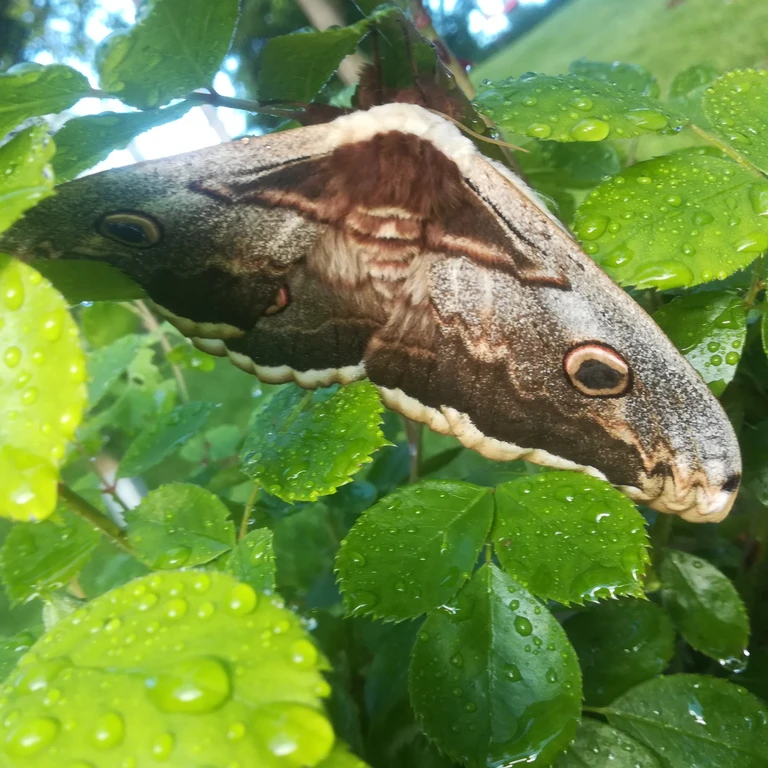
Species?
Saturnia pyri
